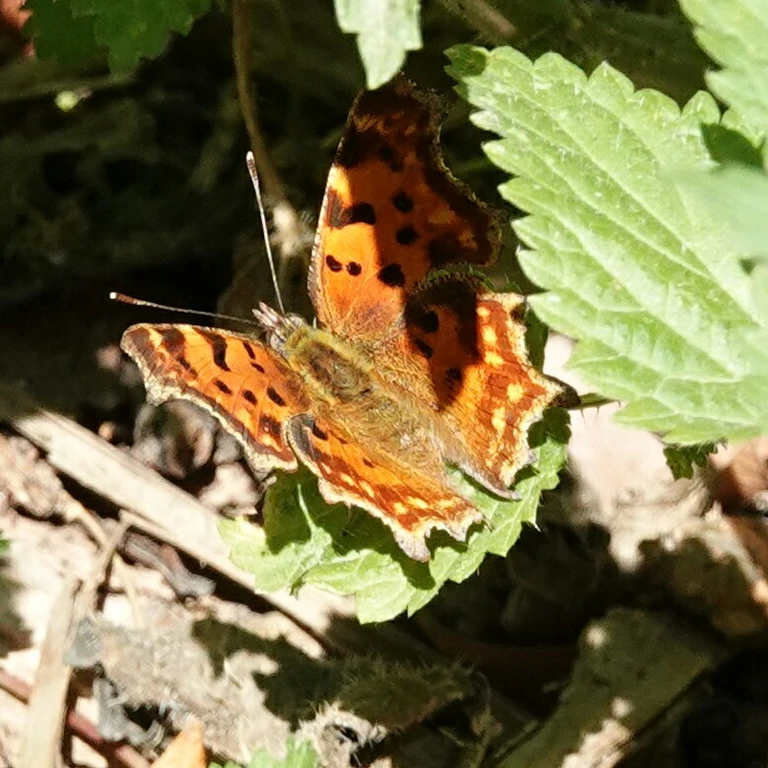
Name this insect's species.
Polygonia c-album
